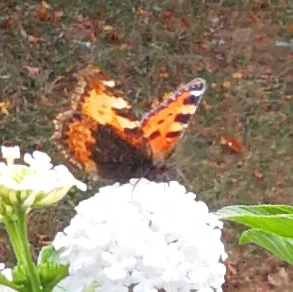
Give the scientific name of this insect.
Aglais urticae
